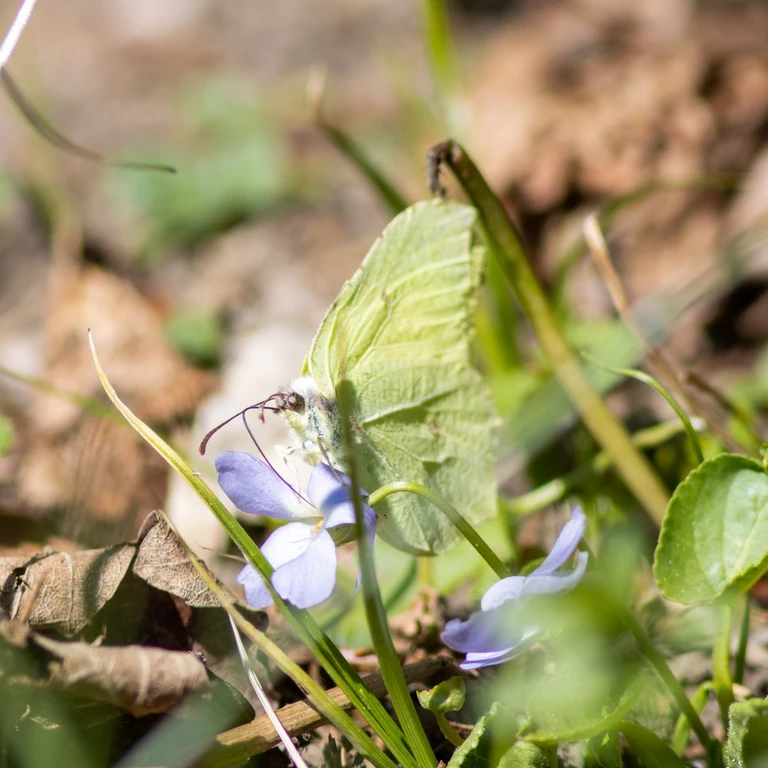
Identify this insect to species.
Gonepteryx rhamni
